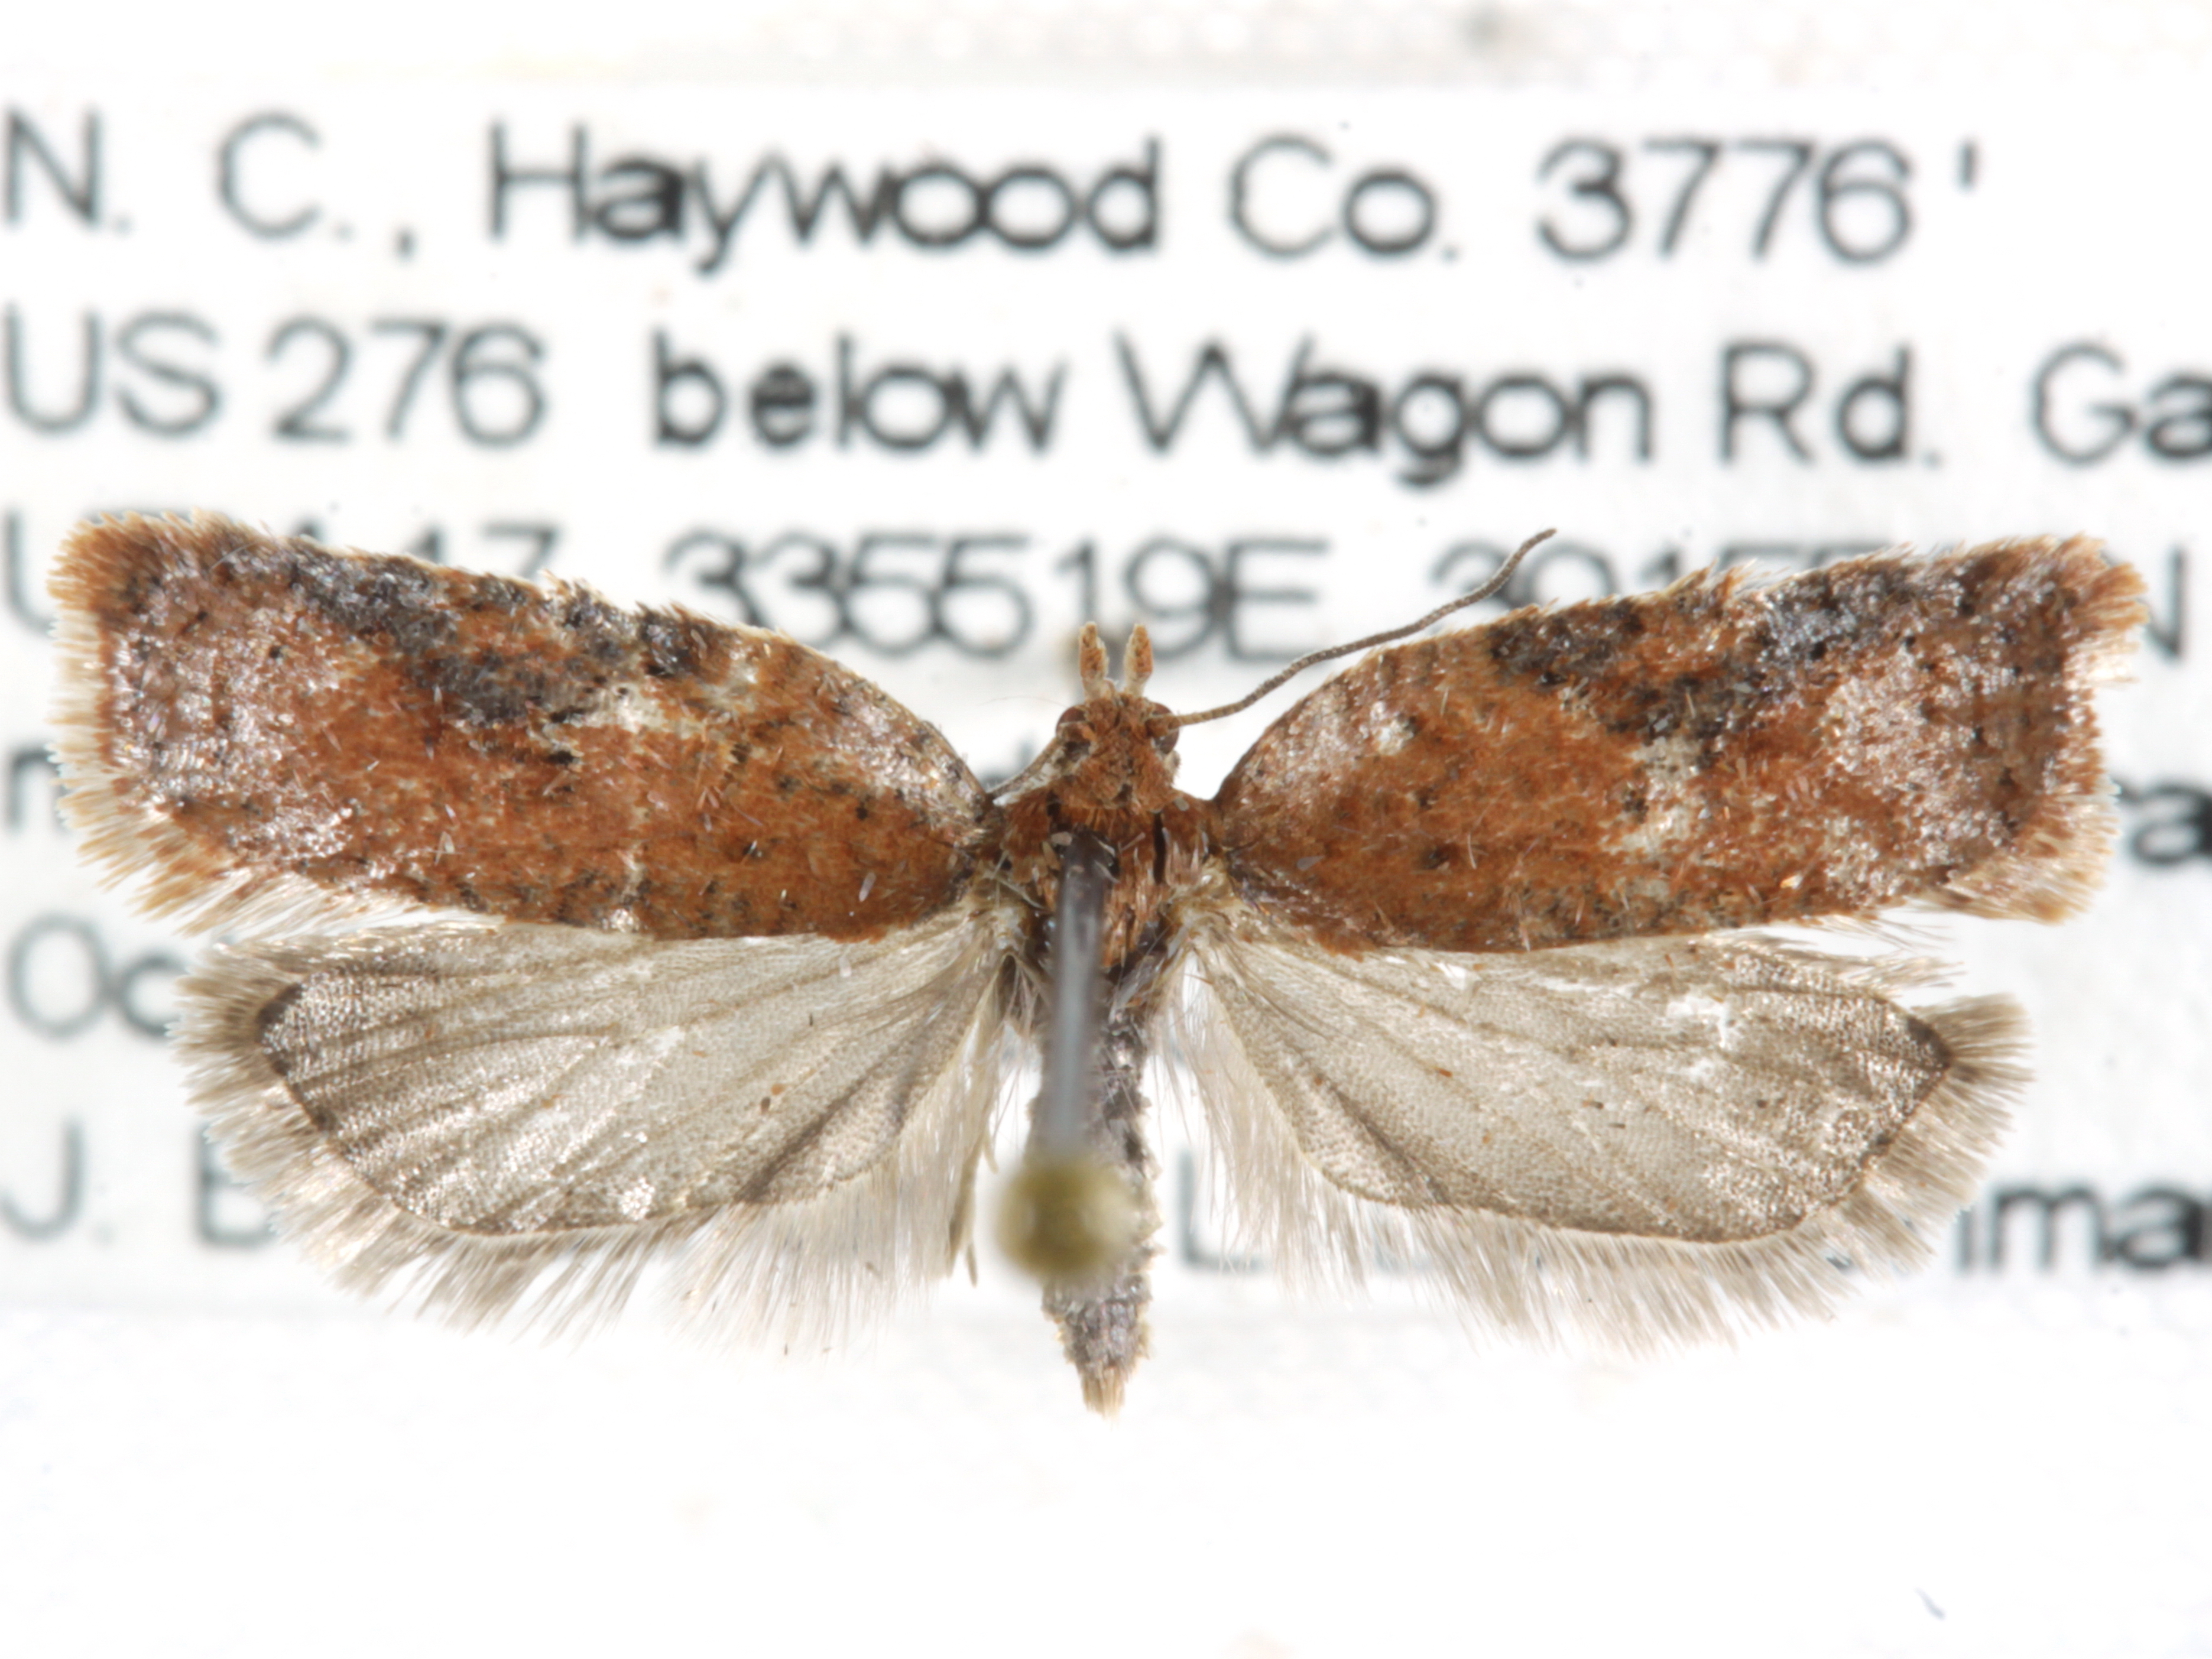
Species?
Acleris ferrugana
